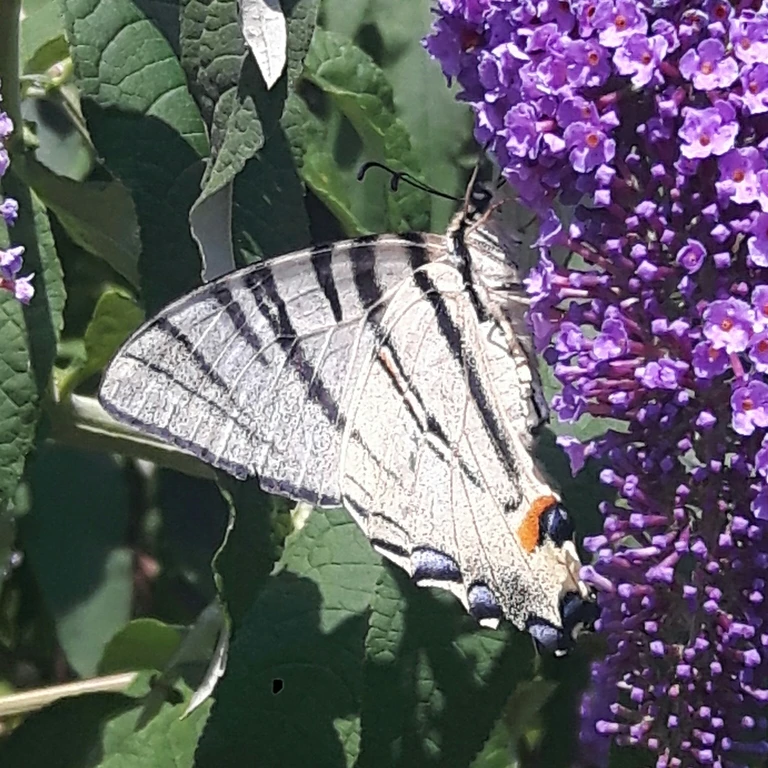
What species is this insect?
Iphiclides podalirius
